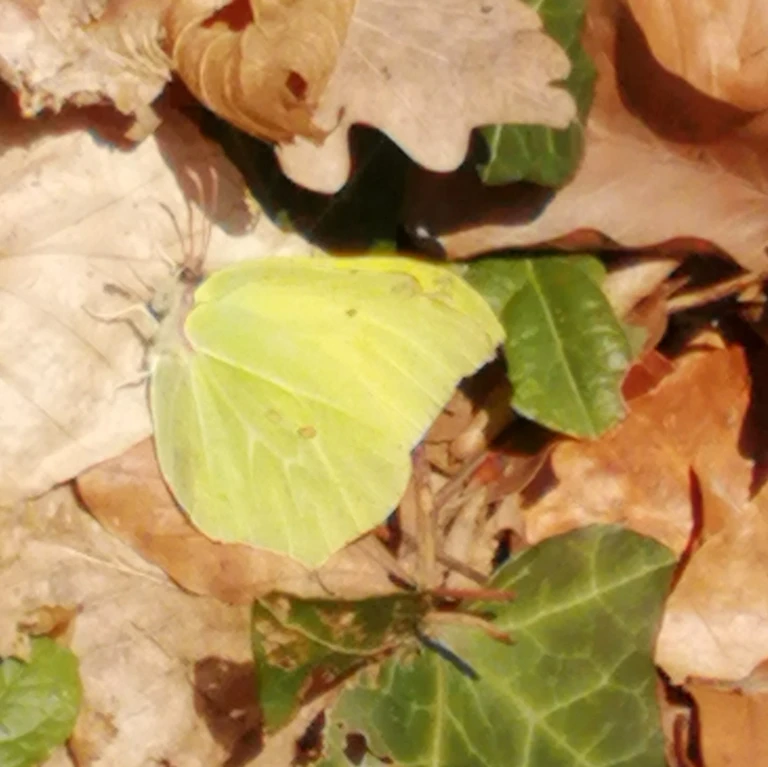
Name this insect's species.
Gonepteryx rhamni
